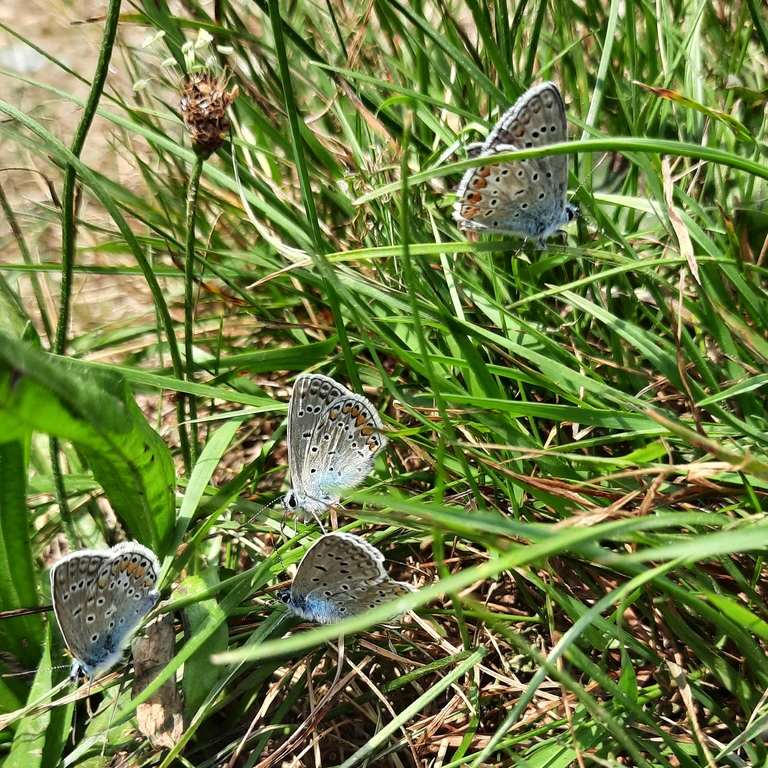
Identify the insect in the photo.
Polyommatus icarus
